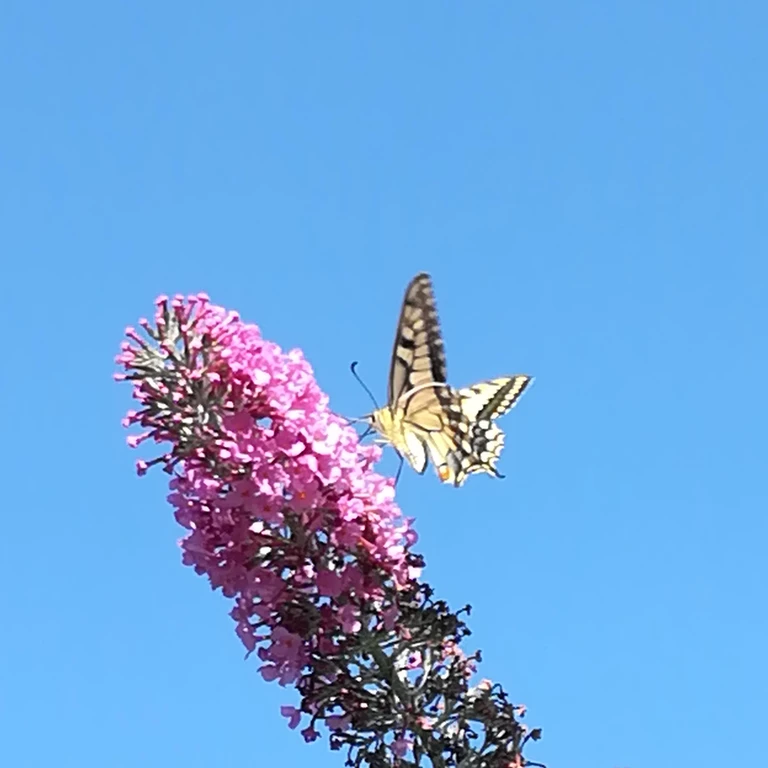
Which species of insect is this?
Papilio machaon
